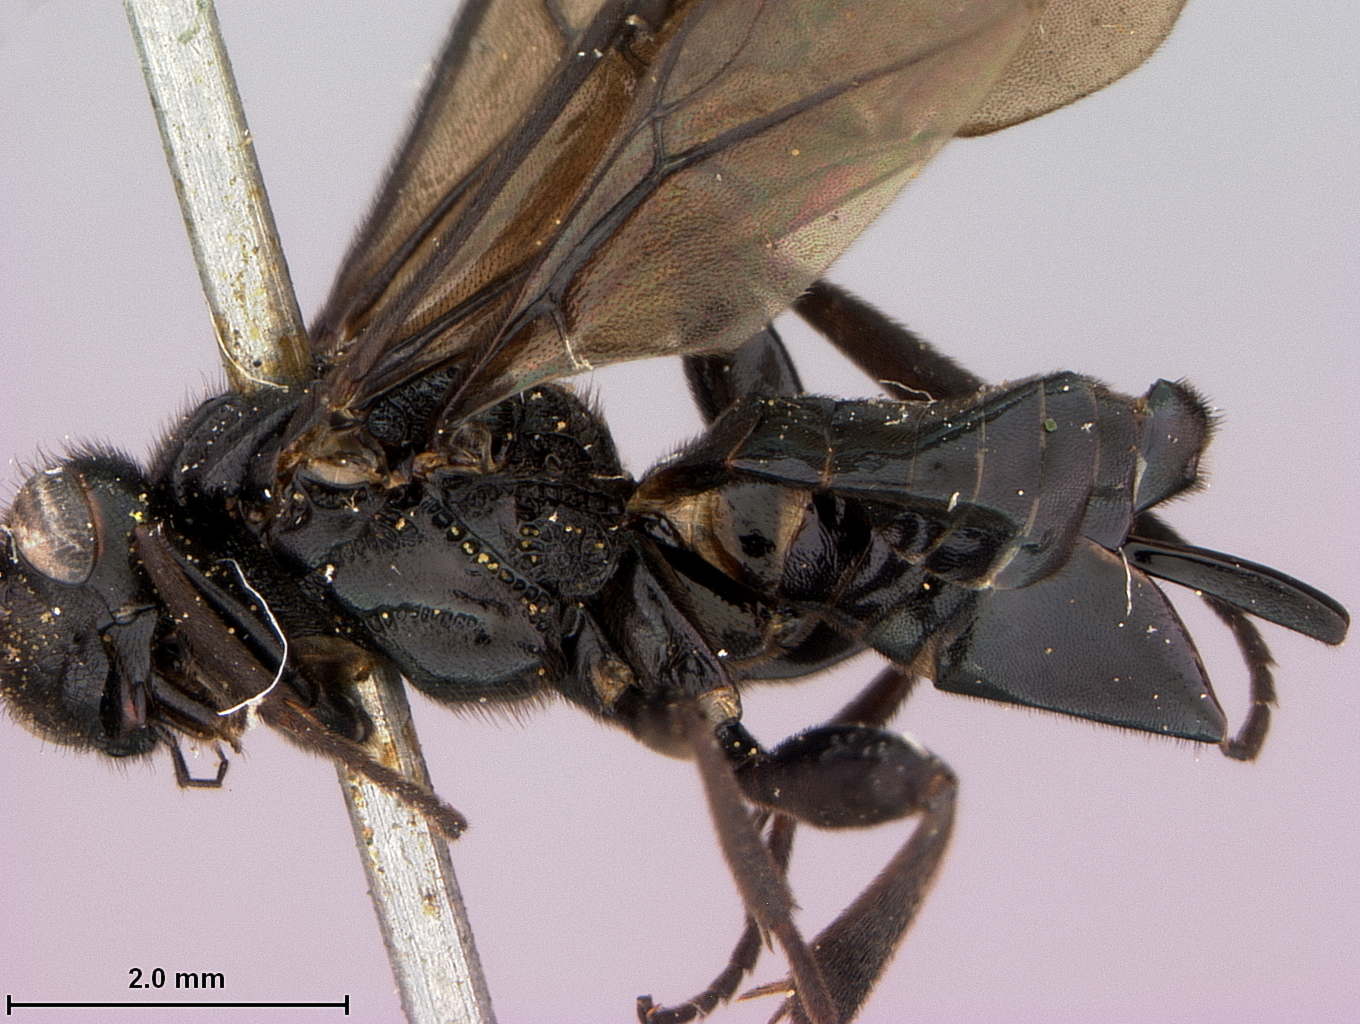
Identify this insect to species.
Cardiochiles noctis
